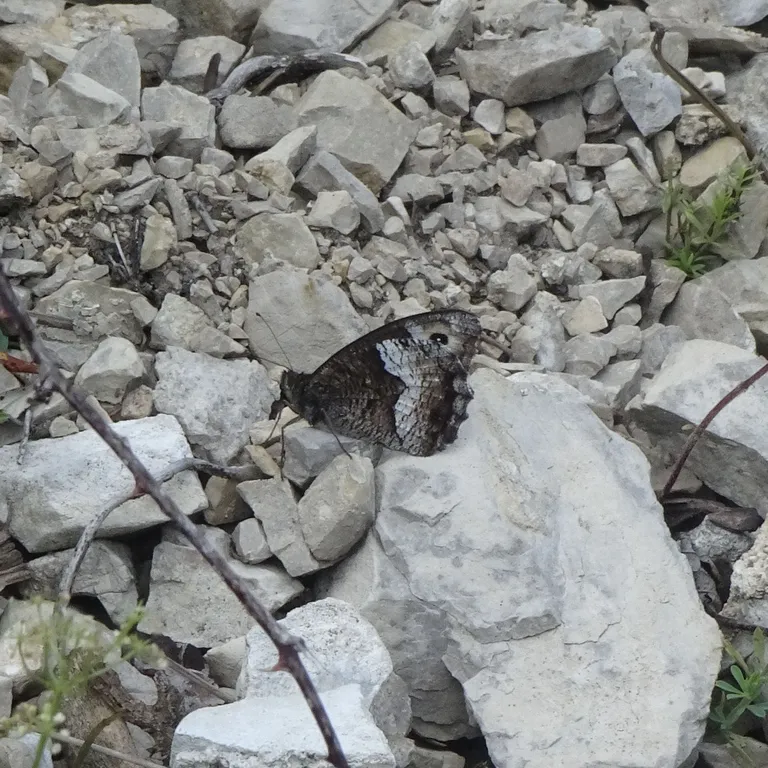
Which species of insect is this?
Hipparchia alcyone
